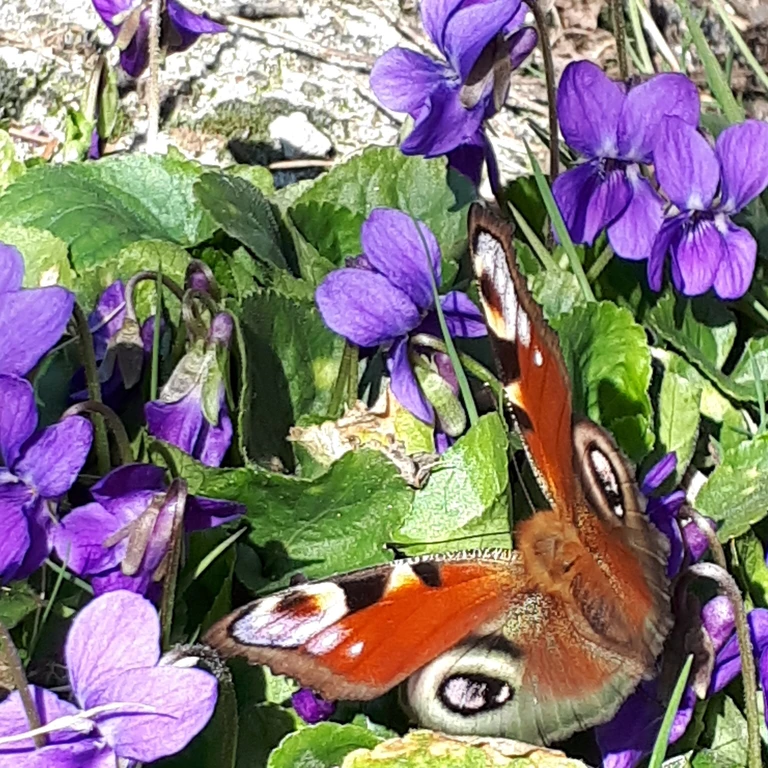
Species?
Aglais io
